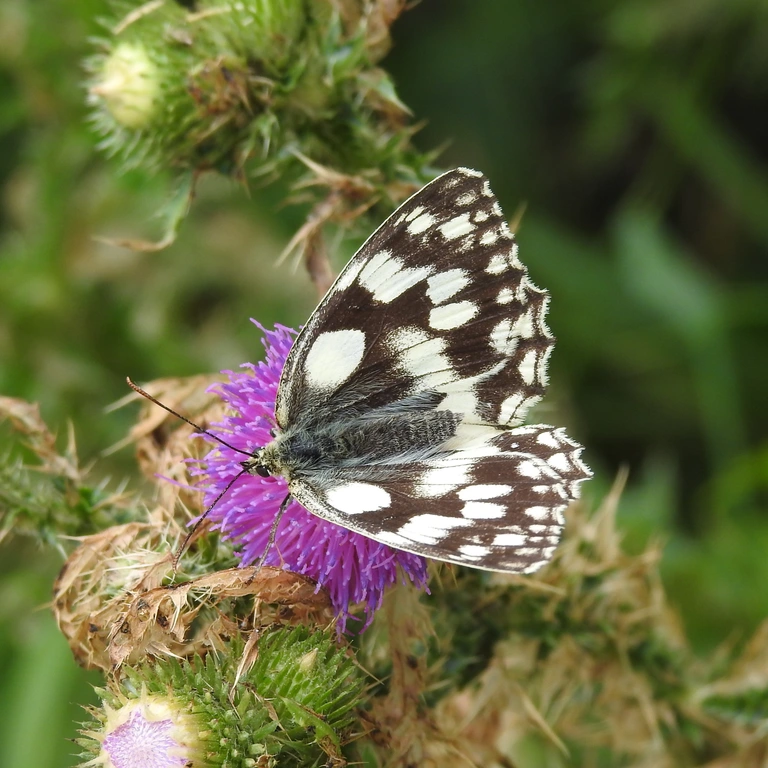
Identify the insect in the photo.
Melanargia galathea
